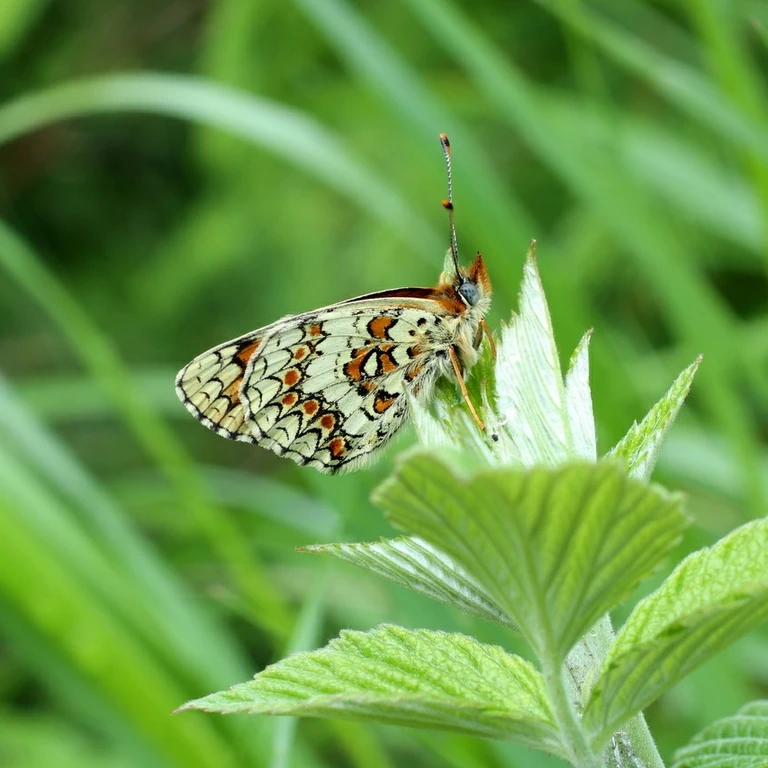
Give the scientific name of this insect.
Melitaea phoebe
